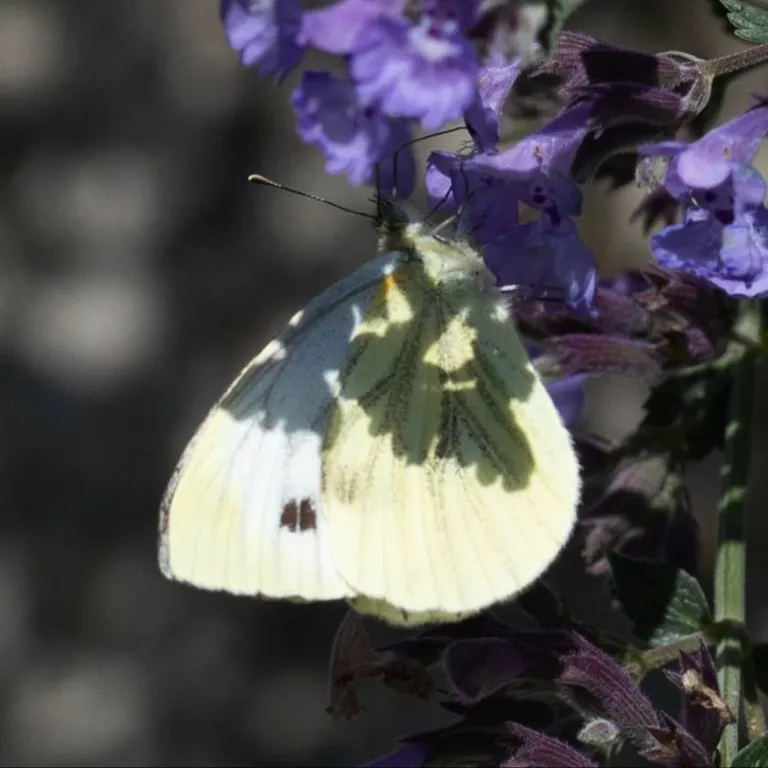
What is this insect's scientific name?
Pieris napi
